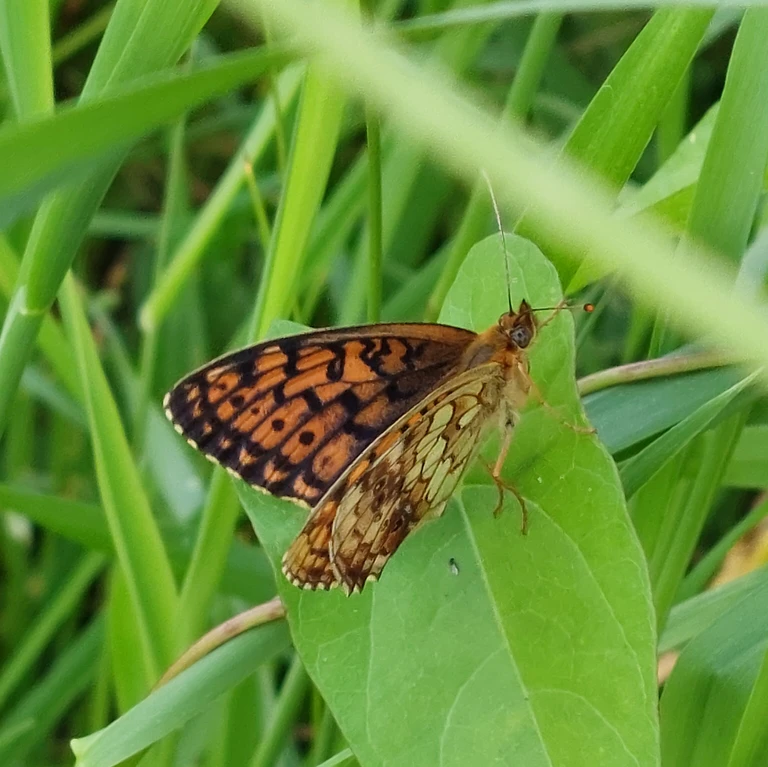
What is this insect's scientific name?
Brenthis ino
